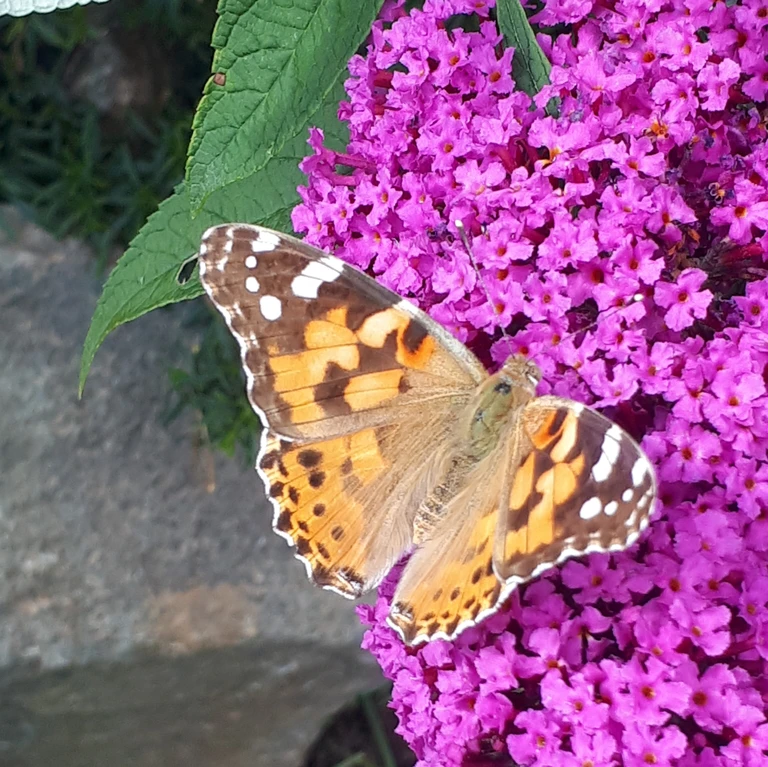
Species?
Vanessa cardui
